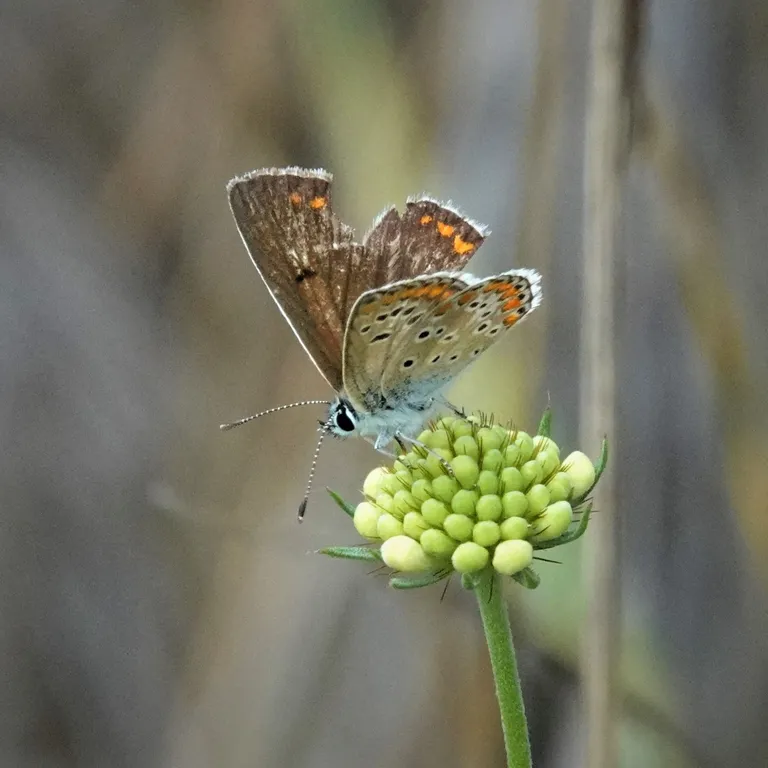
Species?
Aricia agestis/artaxerxes
